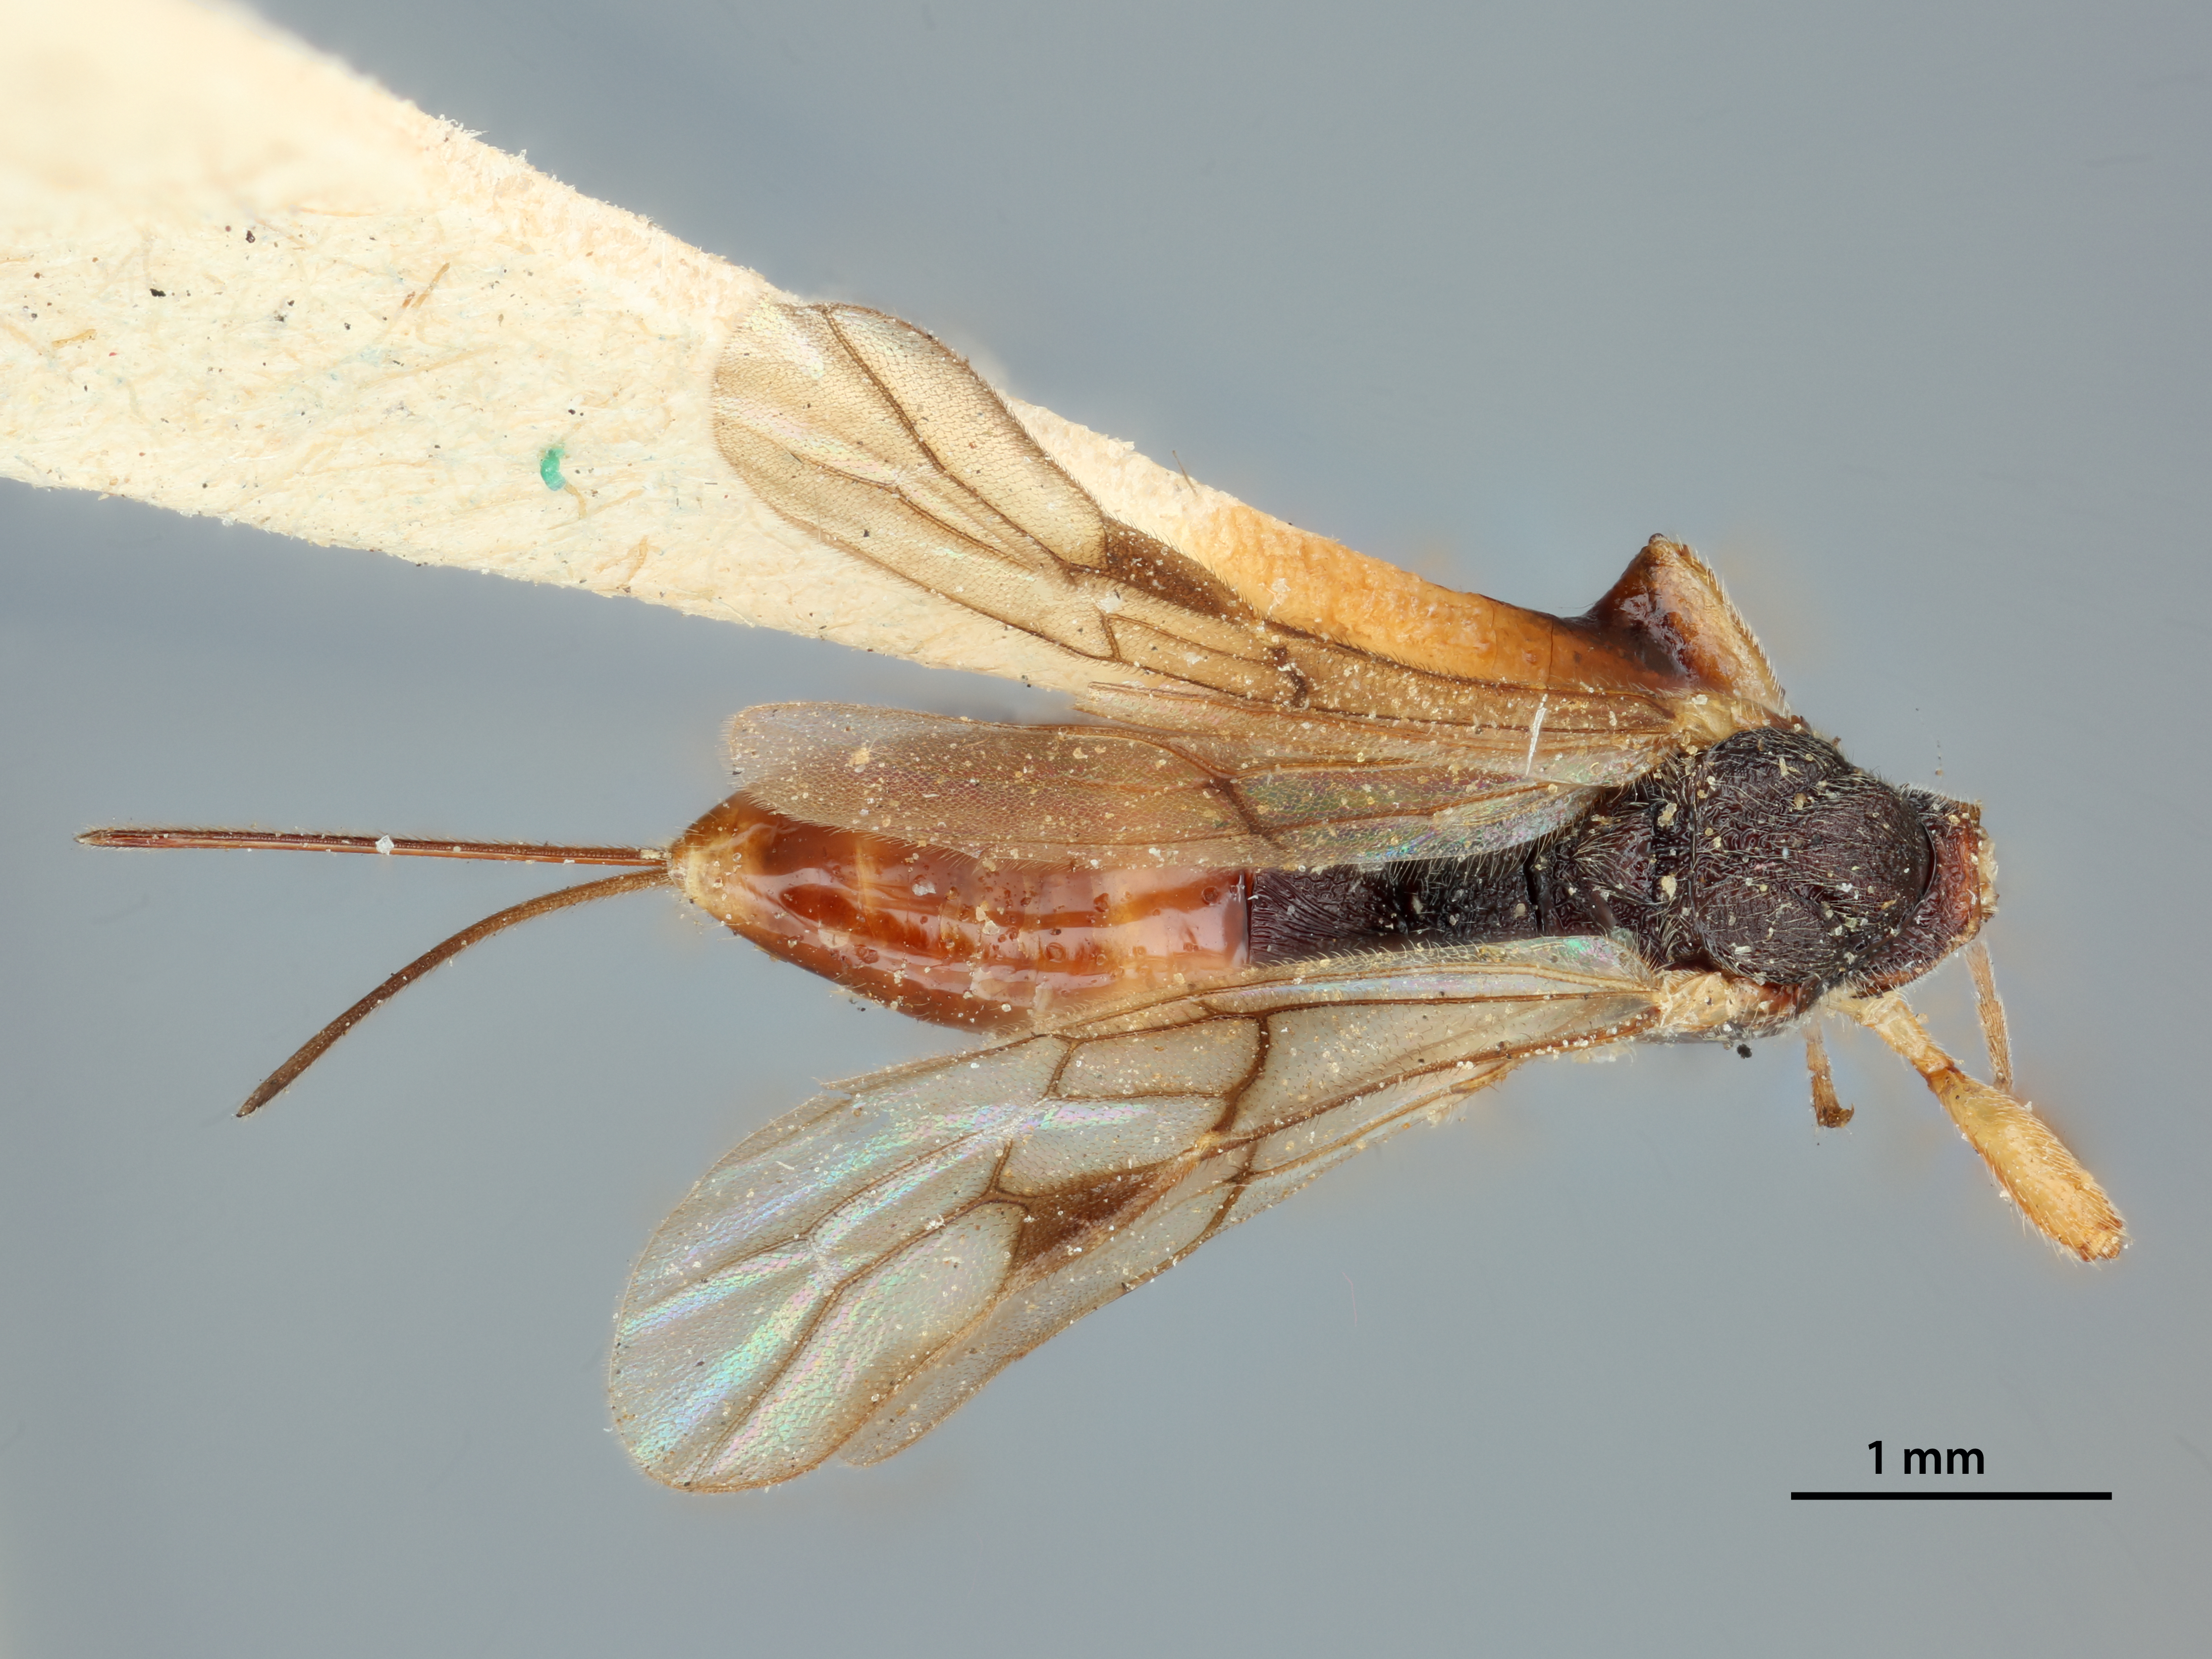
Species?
Doryctes mellipes
